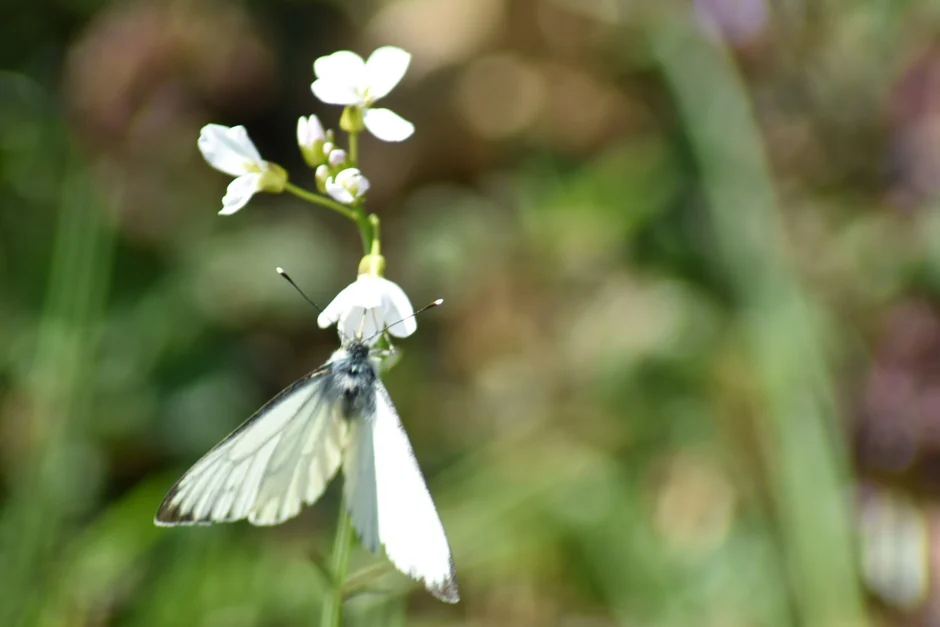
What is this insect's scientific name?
Pieris napi
